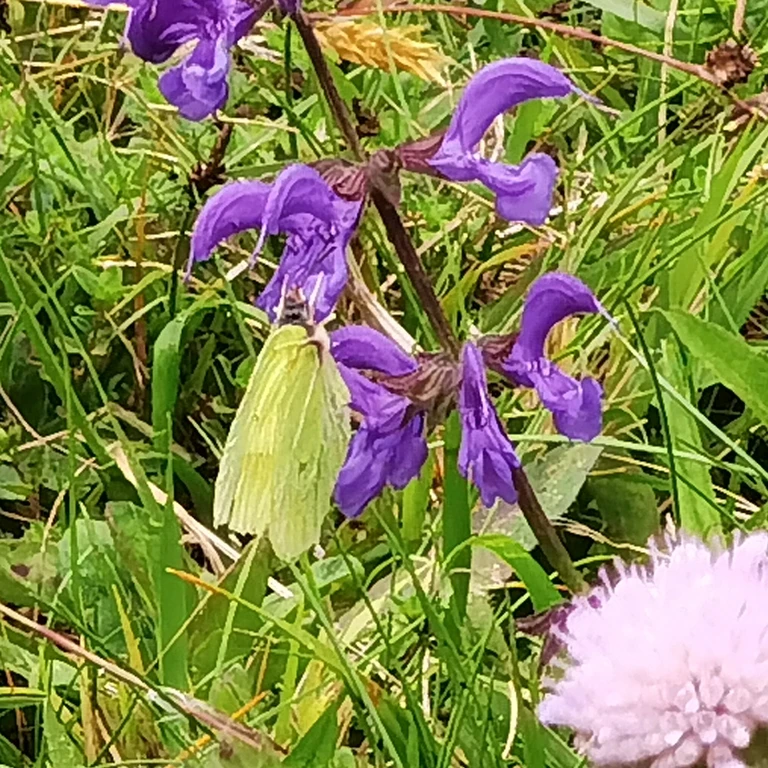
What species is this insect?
Gonepteryx rhamni
